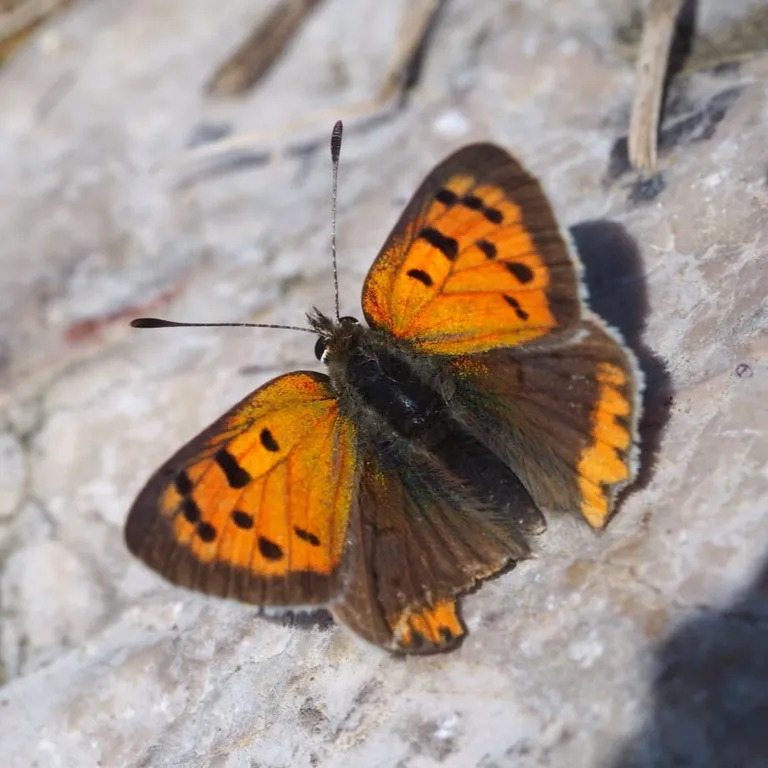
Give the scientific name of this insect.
Lycaena phlaeas
